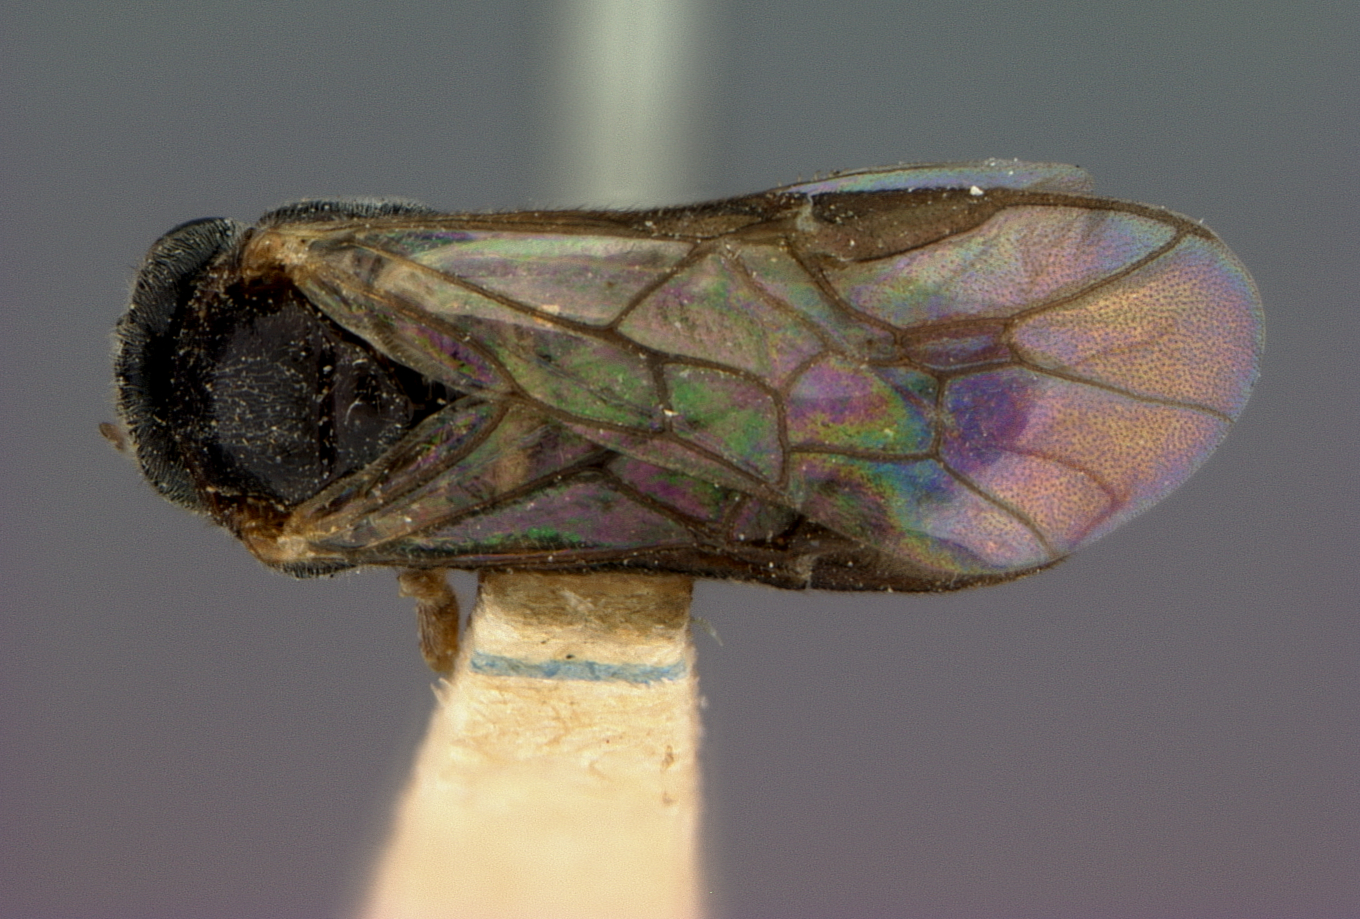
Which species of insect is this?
Acordulecera hicoriae
